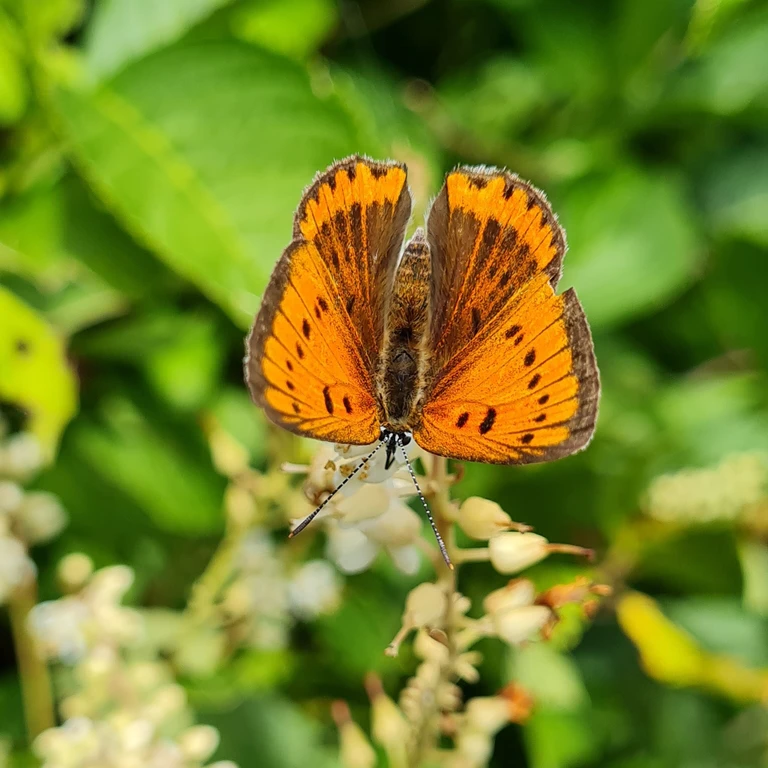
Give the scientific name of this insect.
Lycaena dispar
